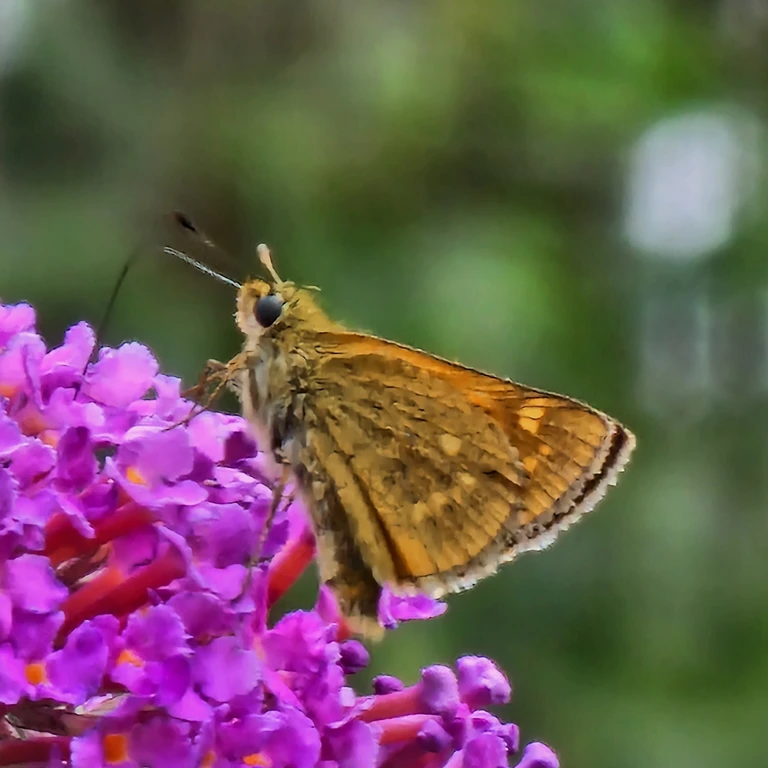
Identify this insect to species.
Ochlodes sylvanus (also Ochlodes venata)
